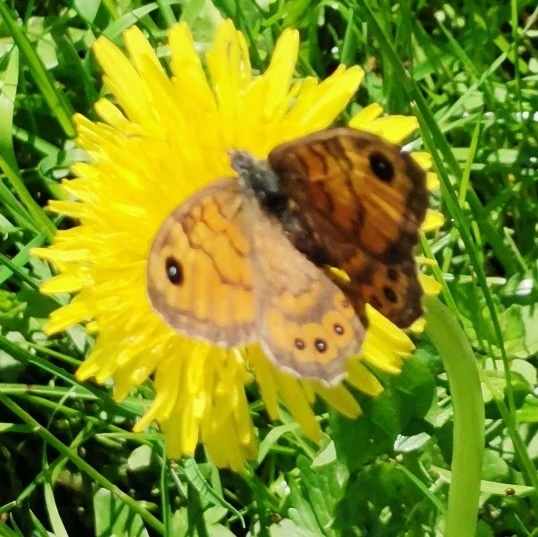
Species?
Lasiommata megera (also Pararge megera)
